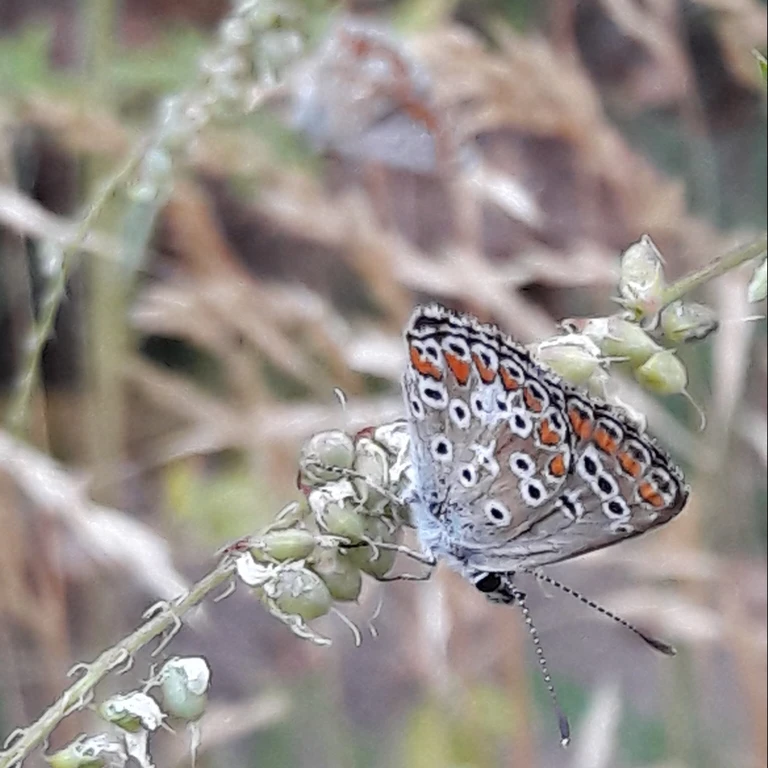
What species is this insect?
Aricia agestis/artaxerxes
